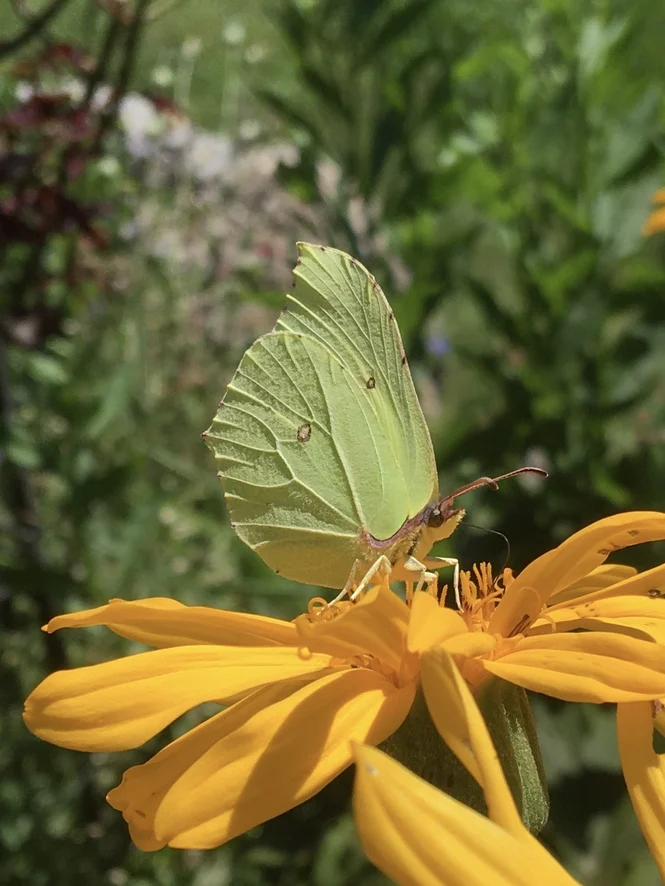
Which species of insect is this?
Gonepteryx rhamni
